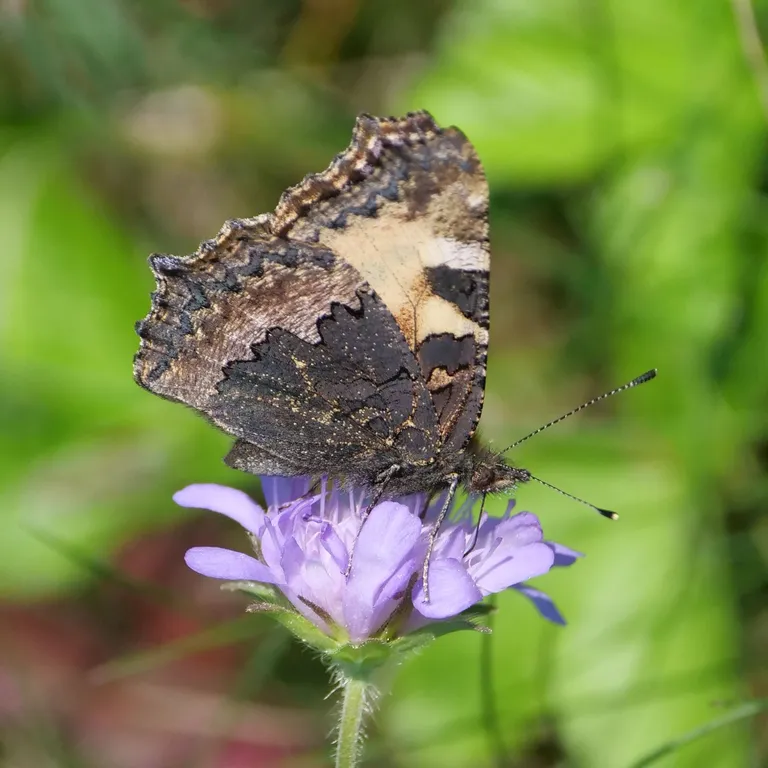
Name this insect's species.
Aglais urticae
